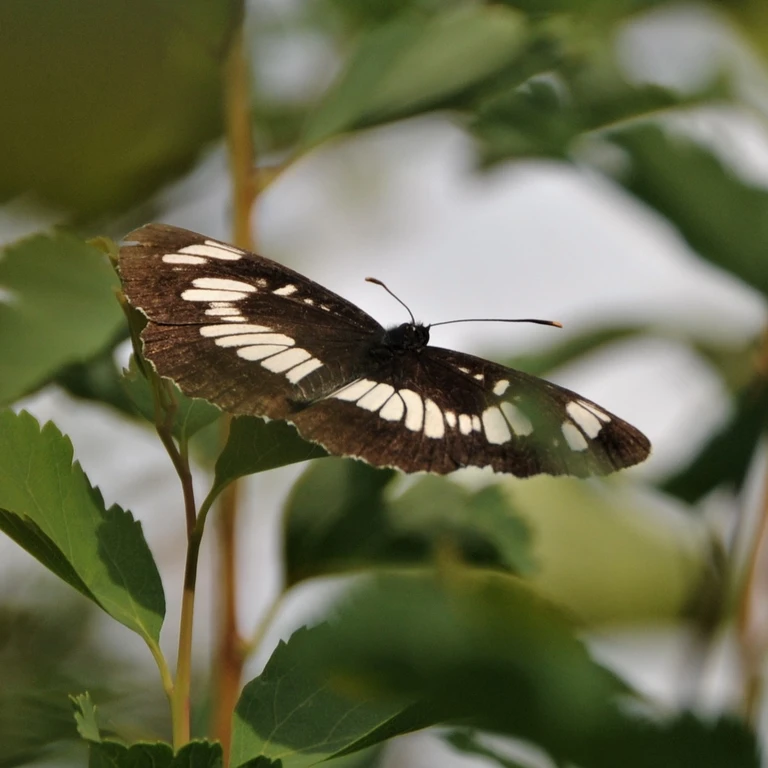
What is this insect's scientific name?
Neptis rivularis
